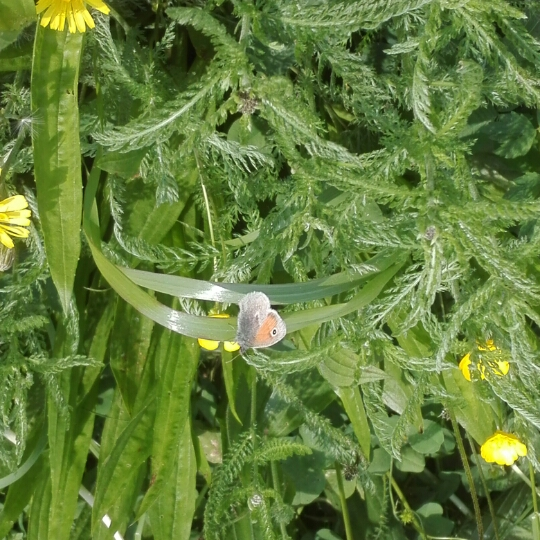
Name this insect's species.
Coenonympha pamphilus
